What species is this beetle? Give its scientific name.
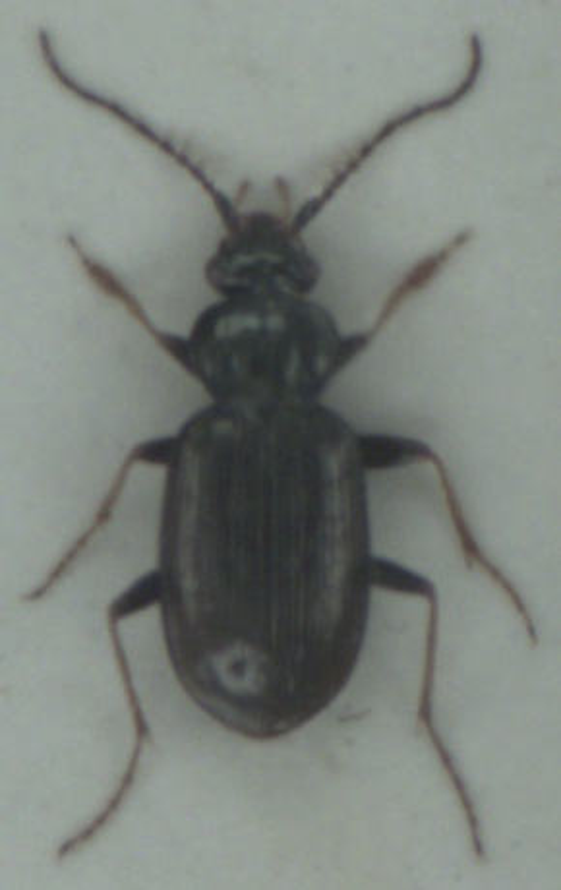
Loricera pilicornis
